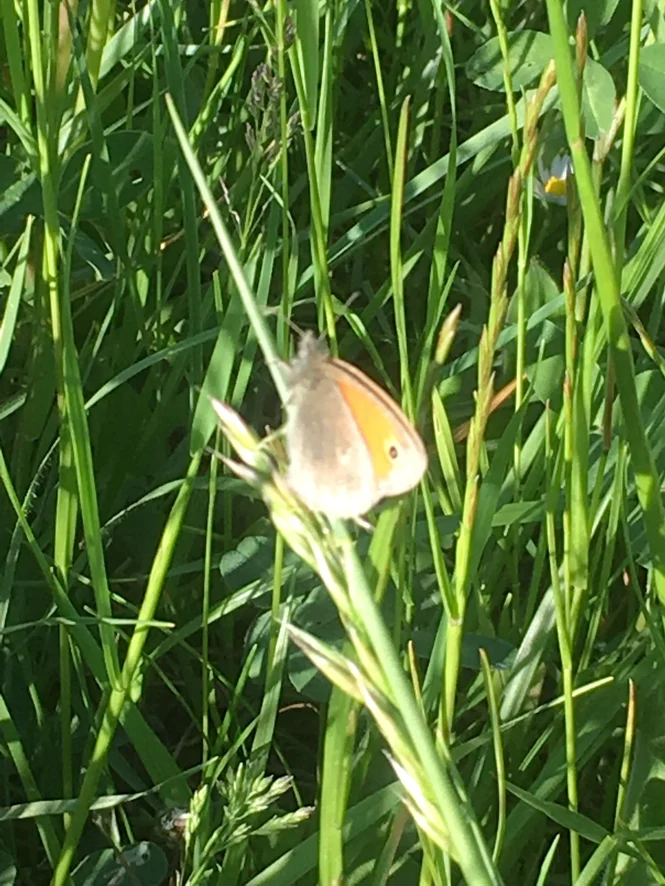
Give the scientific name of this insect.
Coenonympha pamphilus
